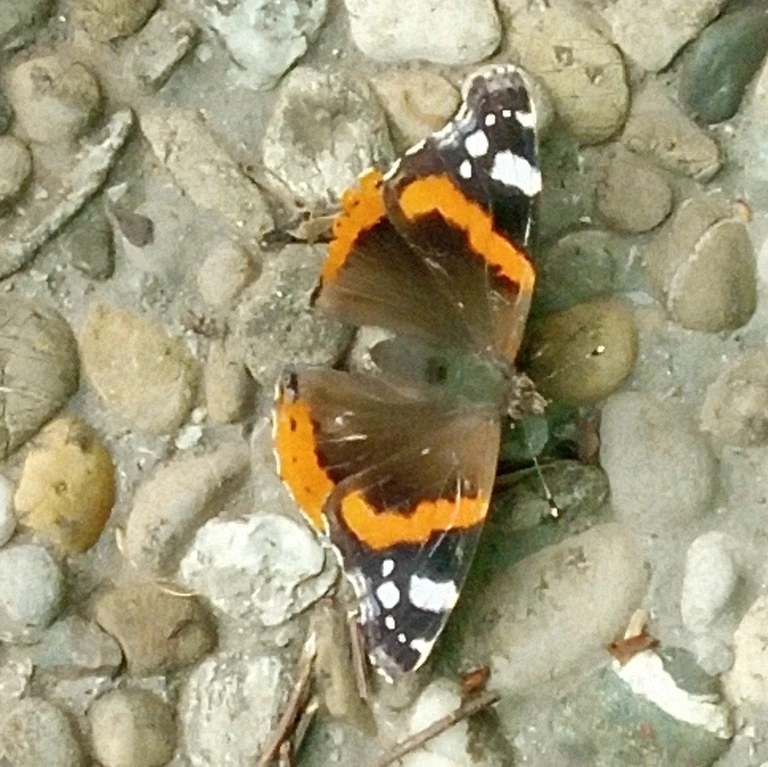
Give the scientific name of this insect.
Vanessa atalanta
